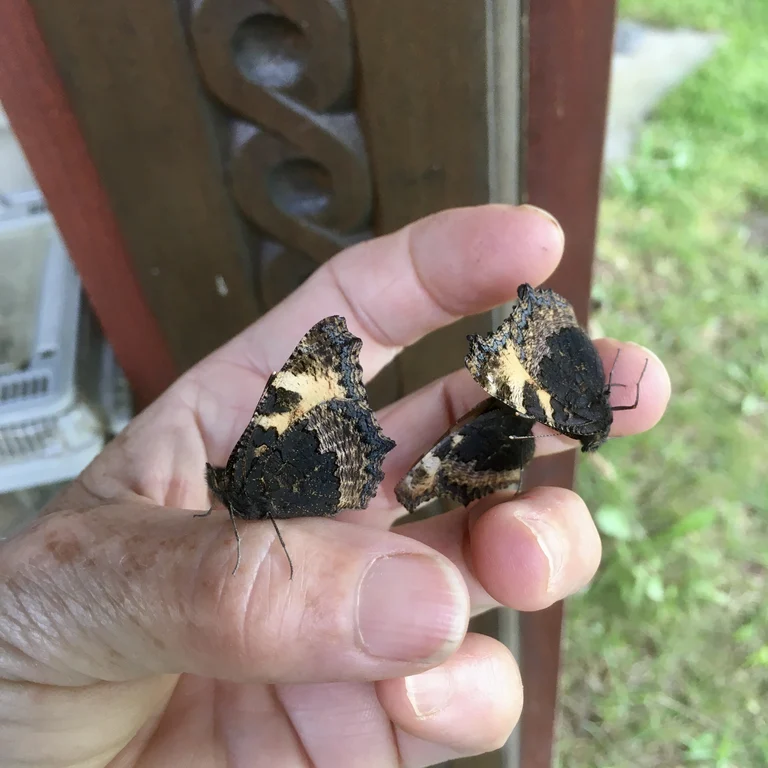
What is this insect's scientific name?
Aglais urticae
